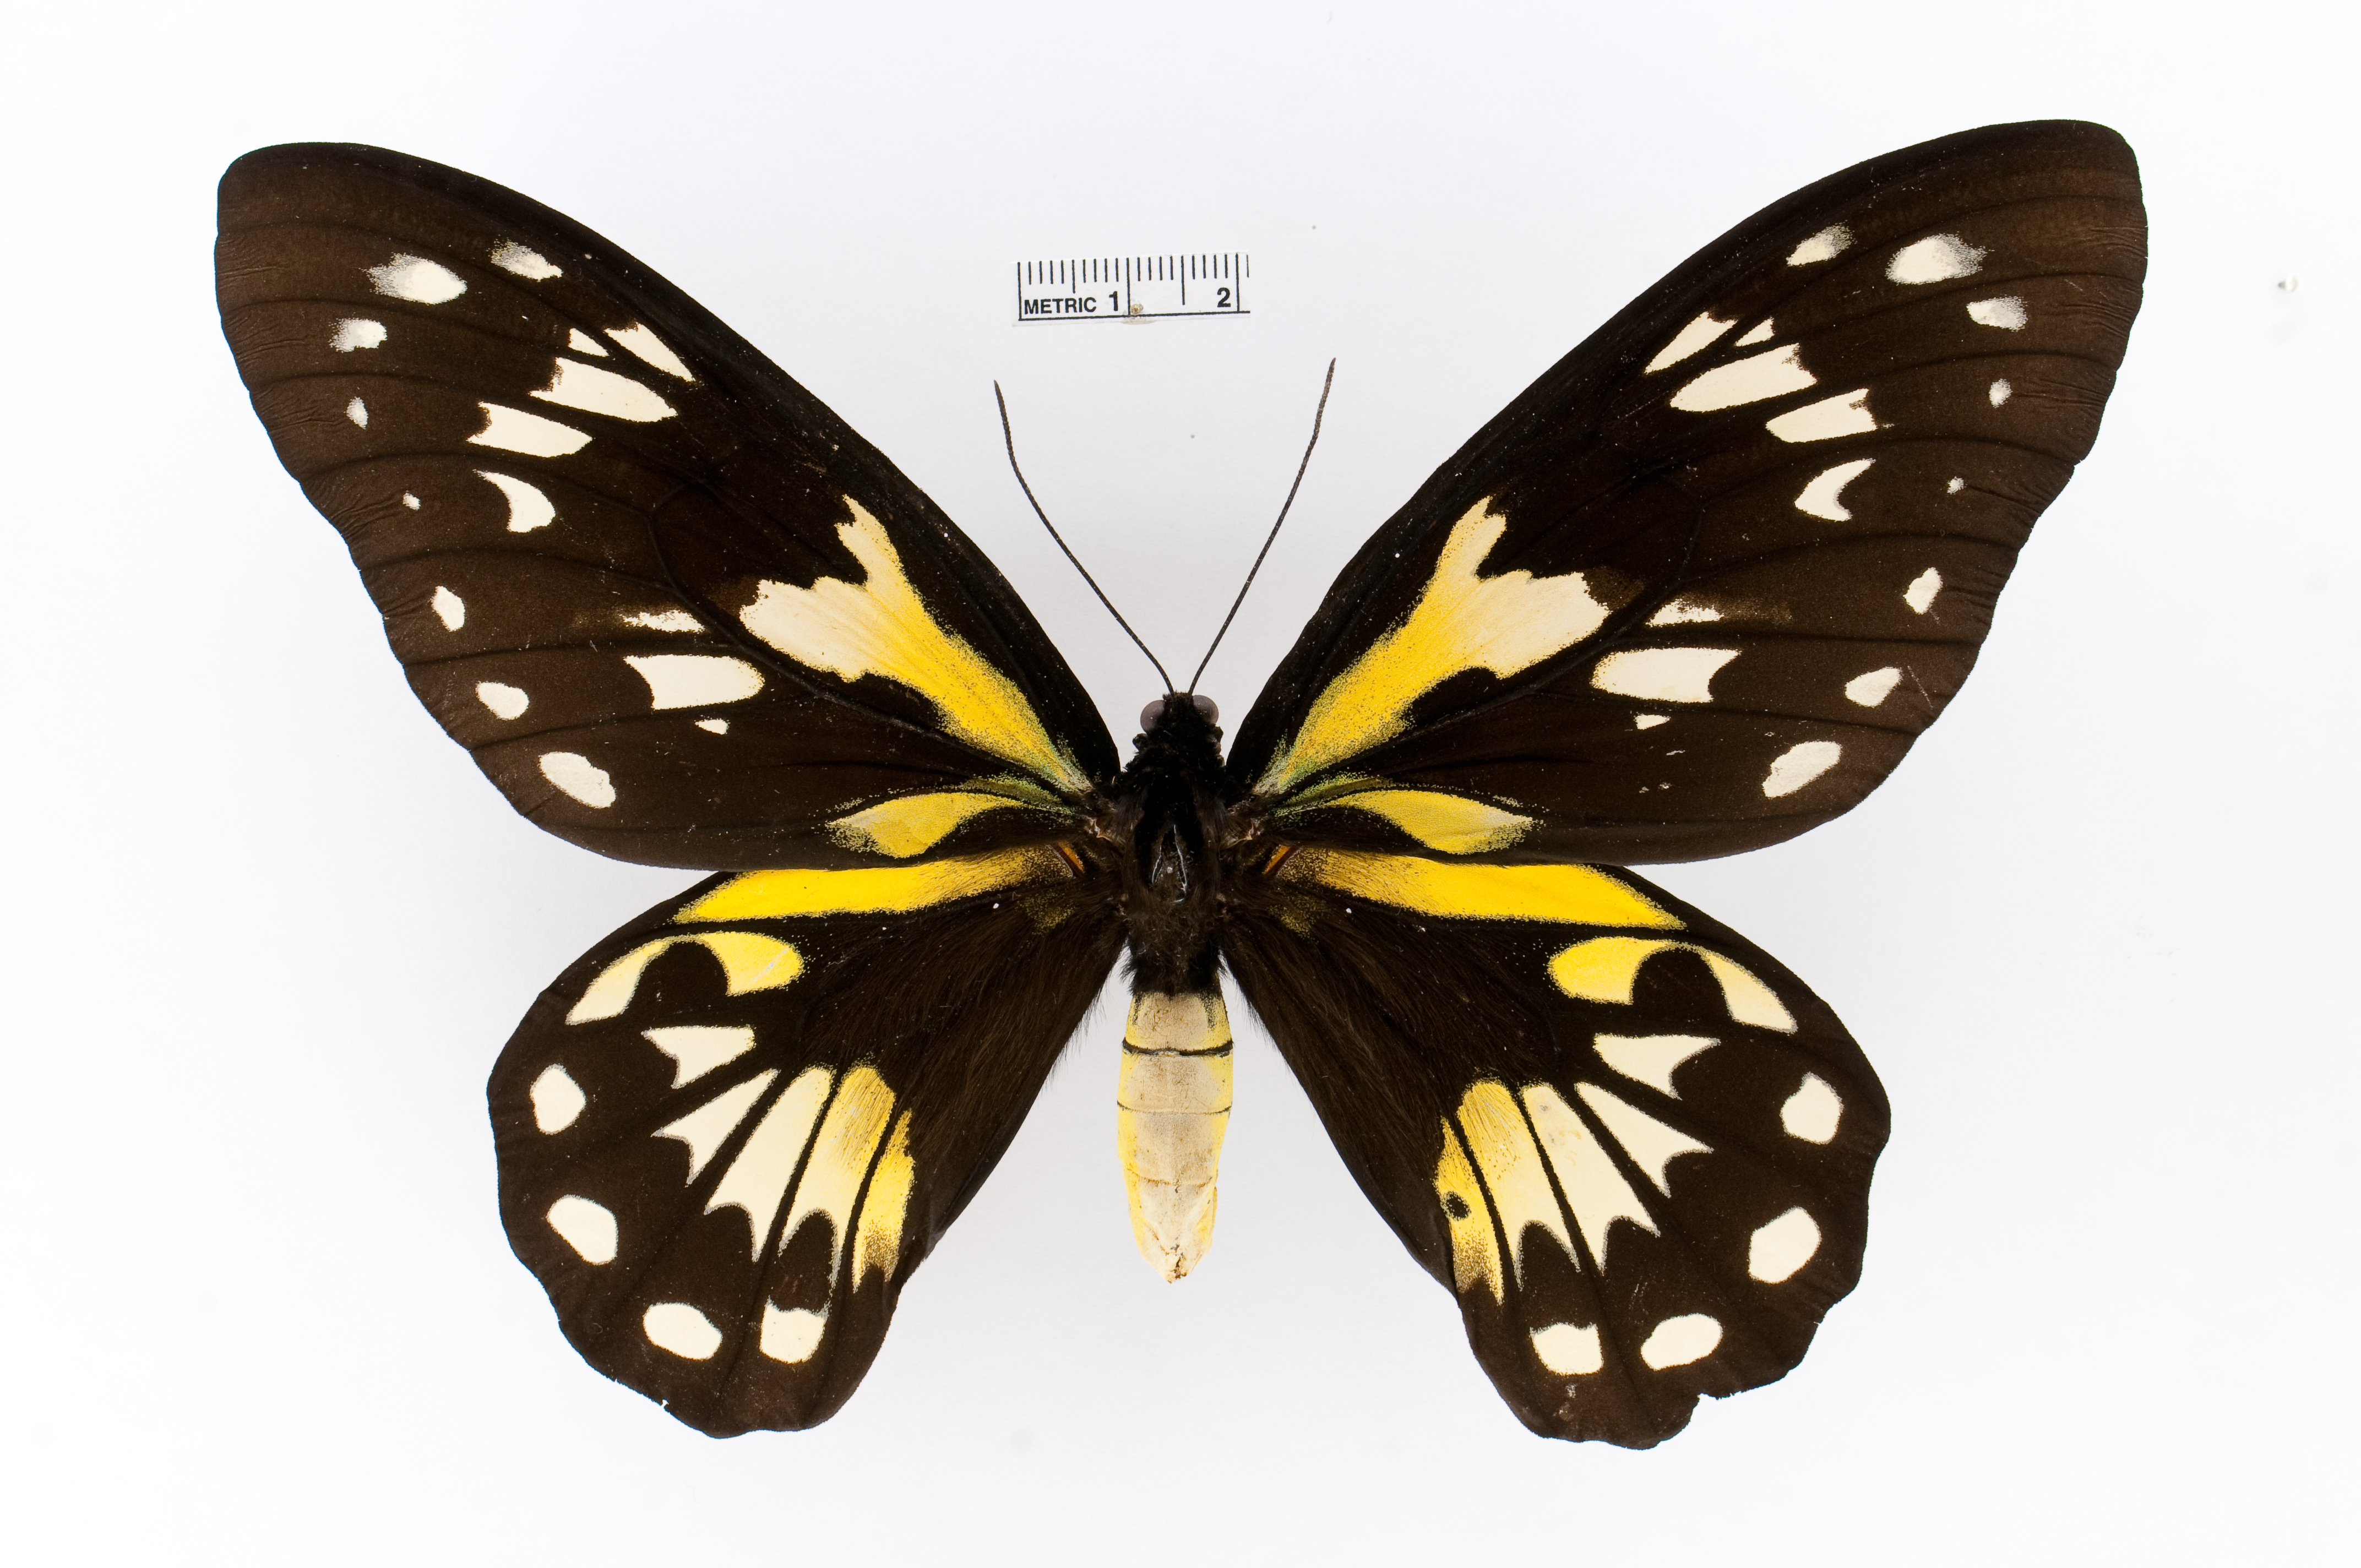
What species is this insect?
Ornithoptera victoriae
